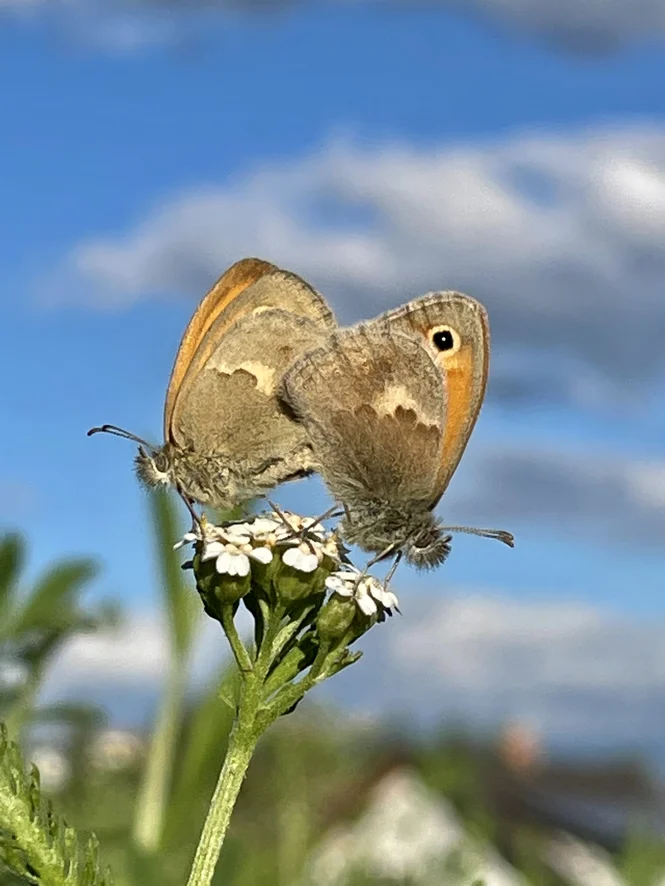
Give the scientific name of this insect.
Coenonympha pamphilus
